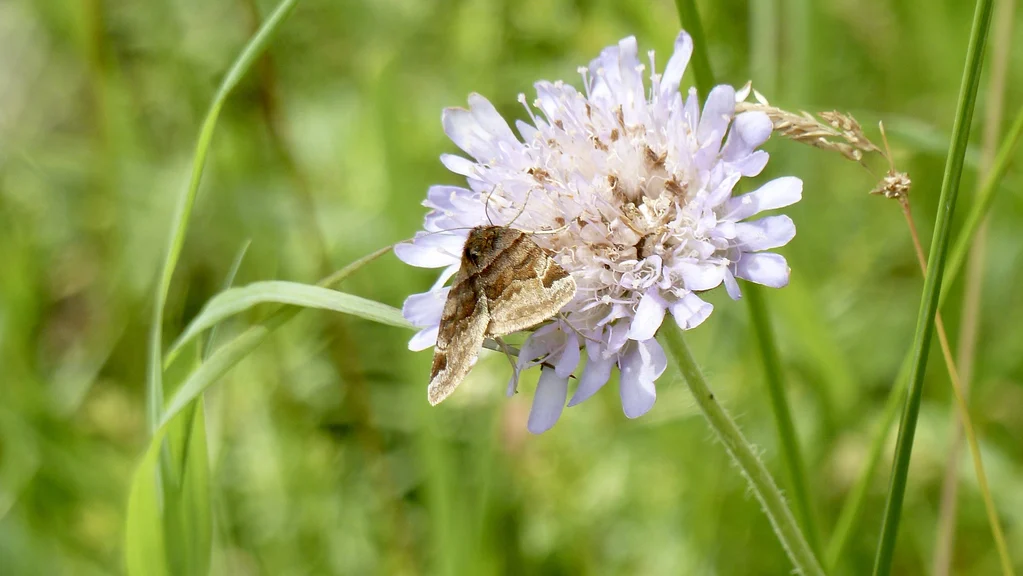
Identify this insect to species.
Euclidia glyphica
